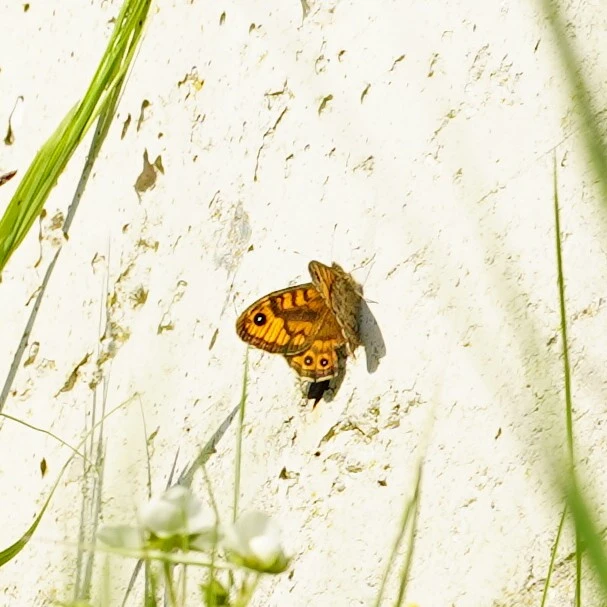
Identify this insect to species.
Lasiommata megera (also Pararge megera)
